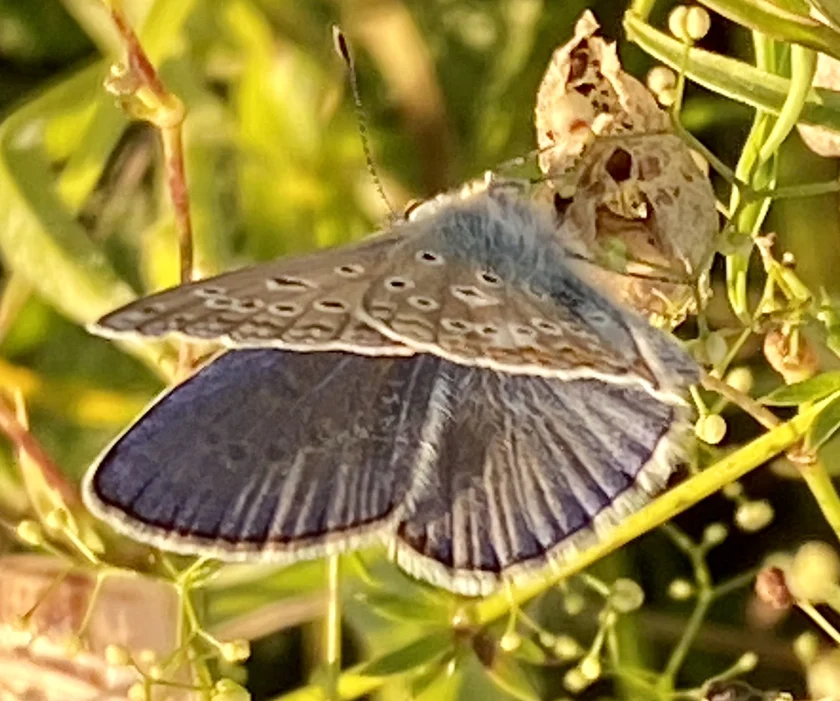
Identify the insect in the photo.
Polyommatus icarus
